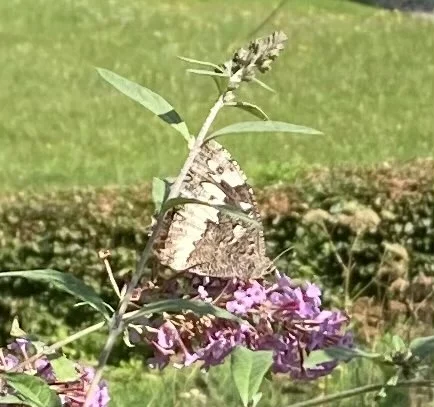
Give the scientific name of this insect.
Brintesia circe
